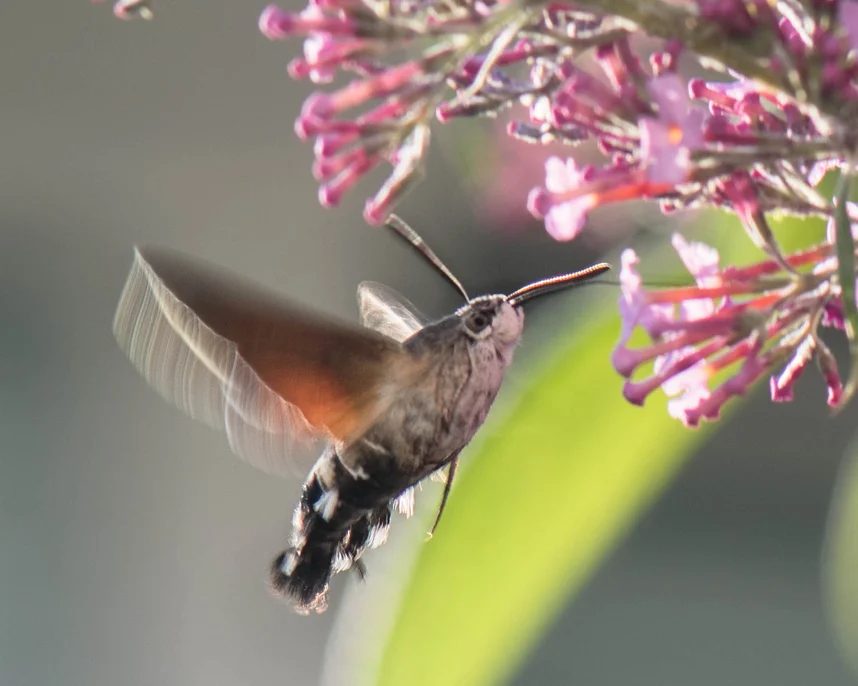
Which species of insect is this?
Macroglossum stellatarum
